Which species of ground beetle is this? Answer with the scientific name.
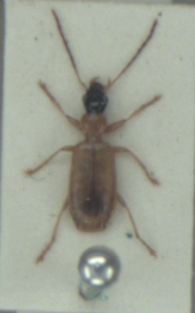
Demetrias monostigma
